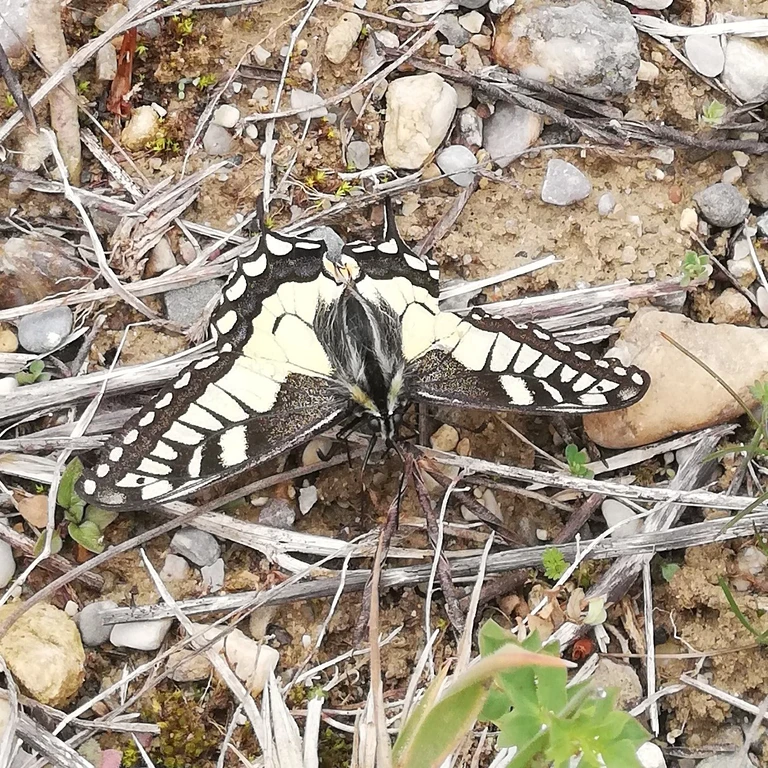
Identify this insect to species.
Papilio machaon
